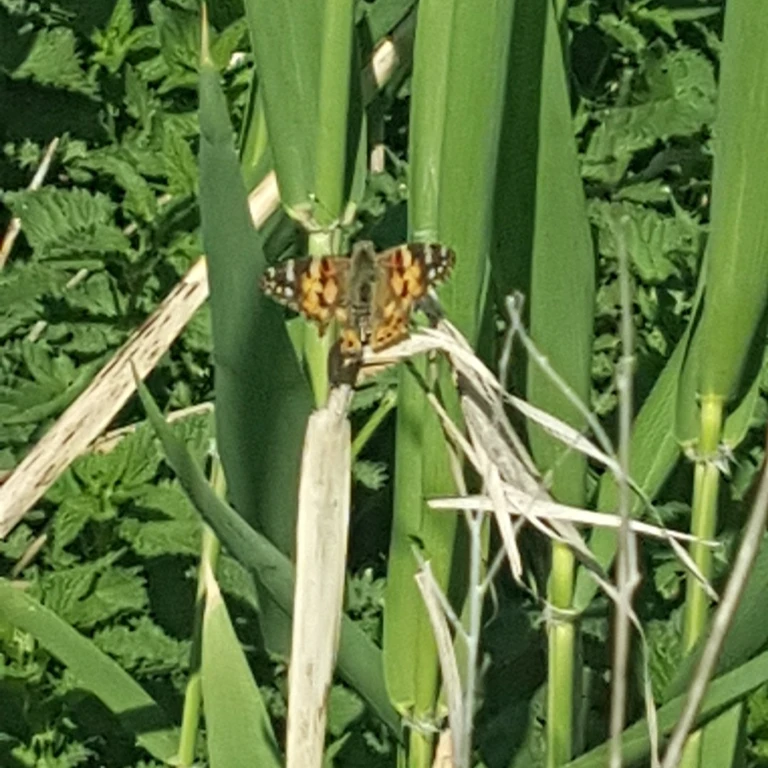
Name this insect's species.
Vanessa cardui
